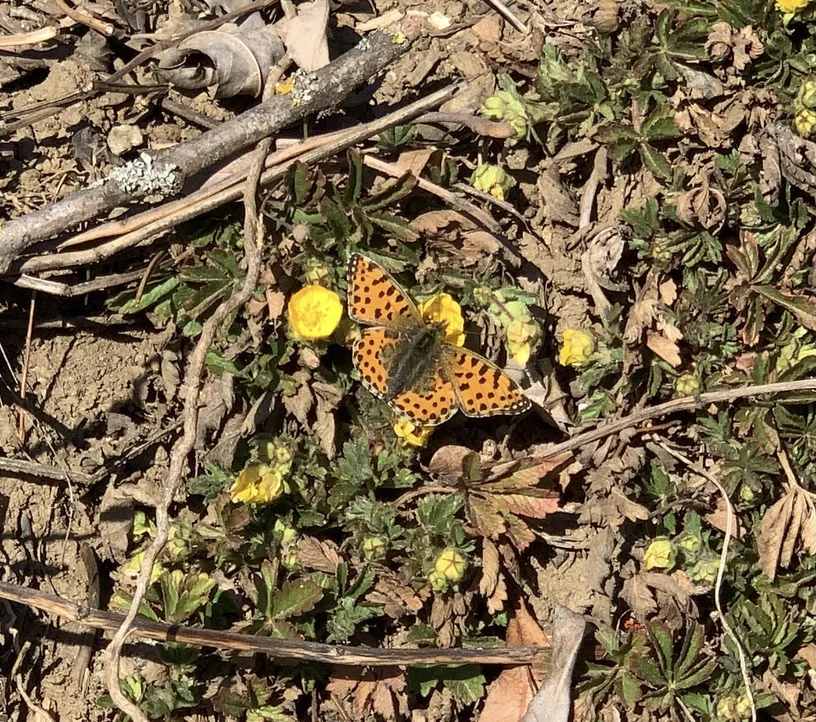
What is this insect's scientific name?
Issoria lathonia
